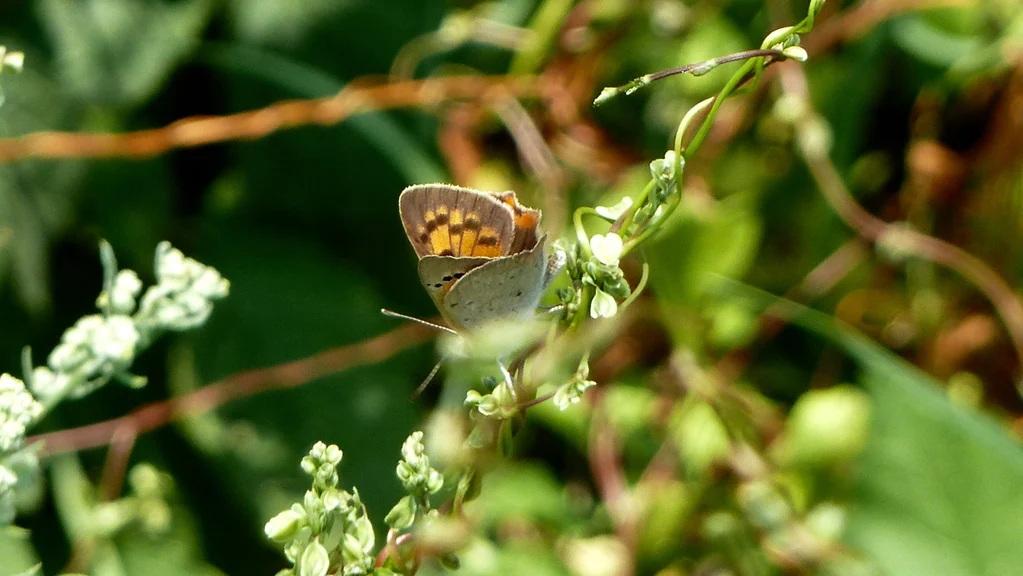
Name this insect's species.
Lycaena phlaeas
